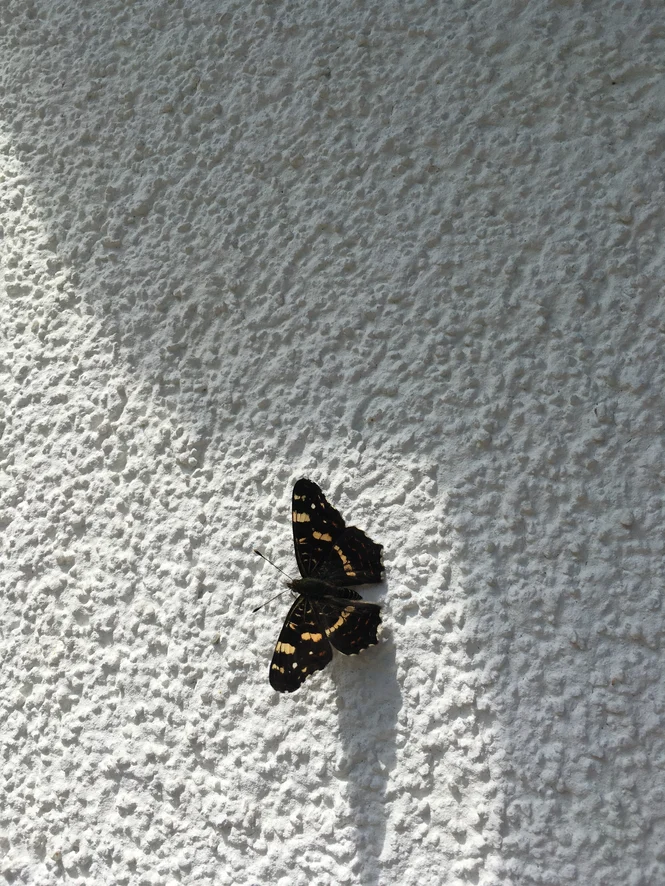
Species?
Araschnia levana
